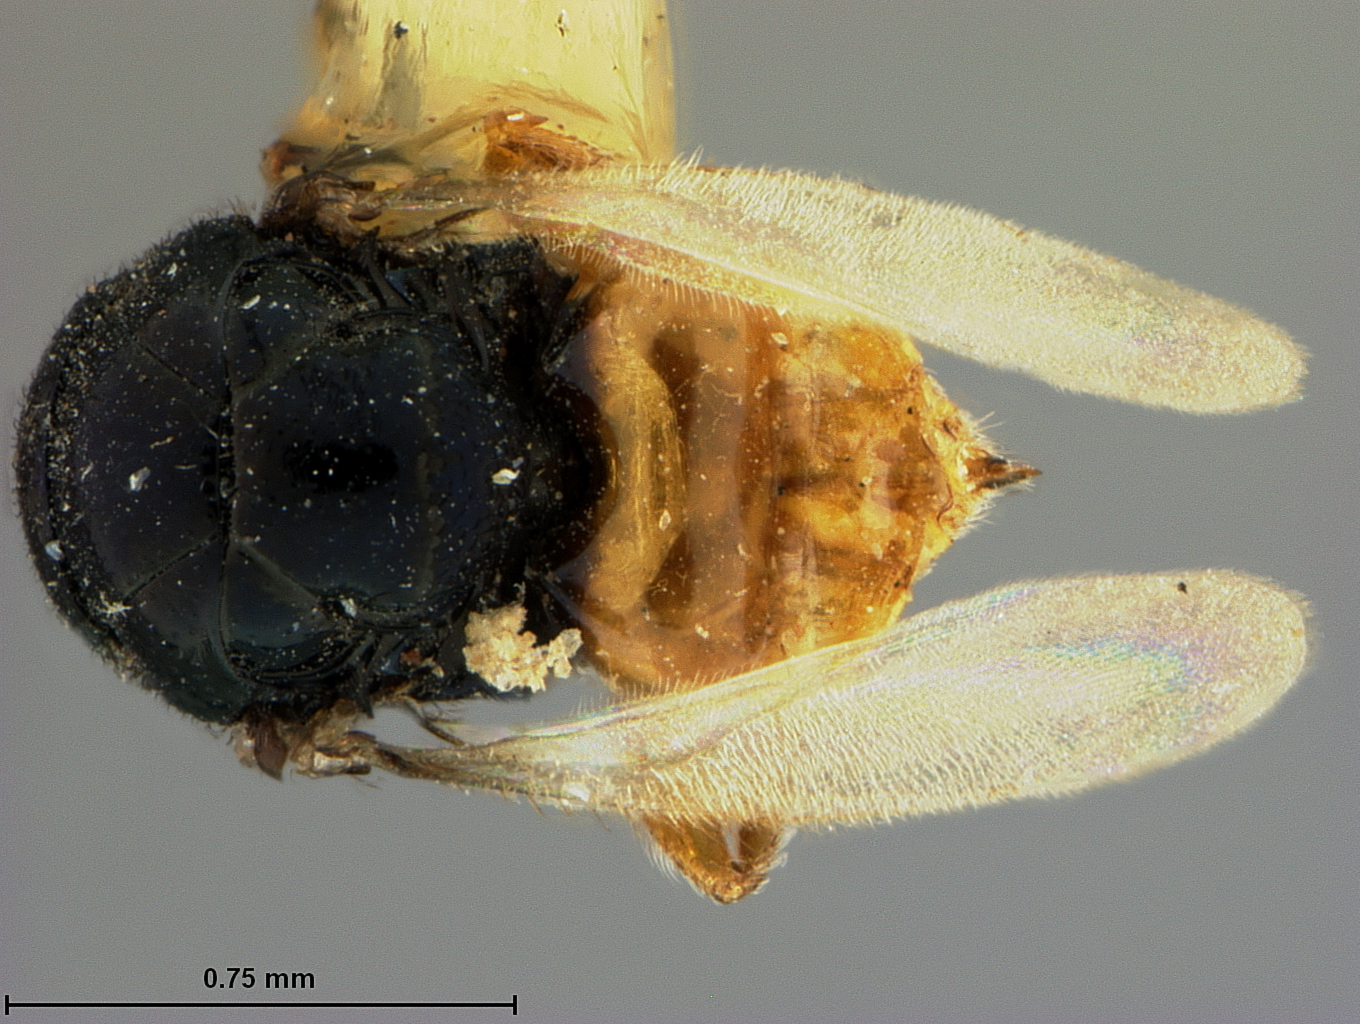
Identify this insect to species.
Eurycranium saissetiae
